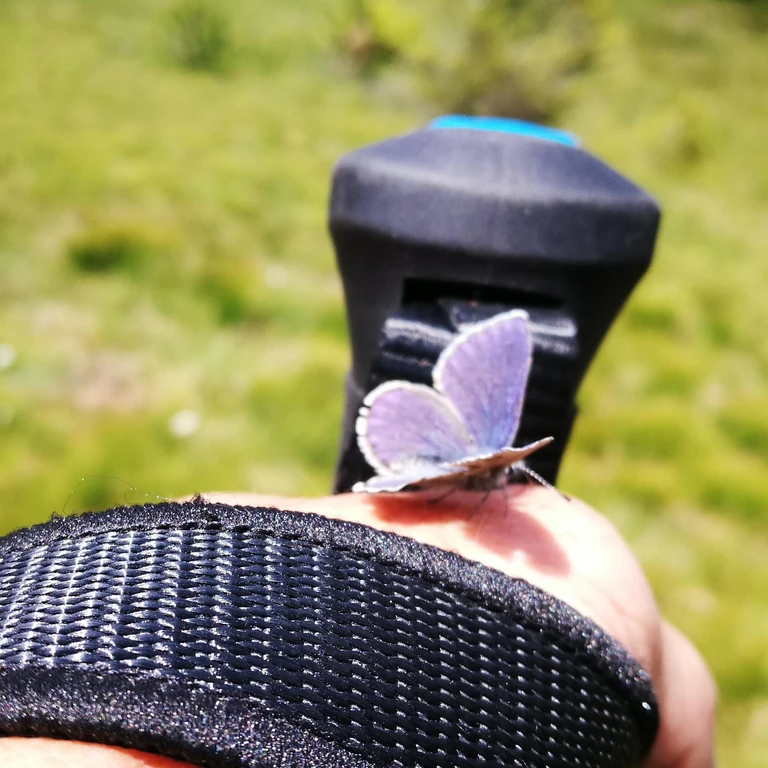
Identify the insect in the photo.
Agriades optilete (also Vacciniina optilete)
